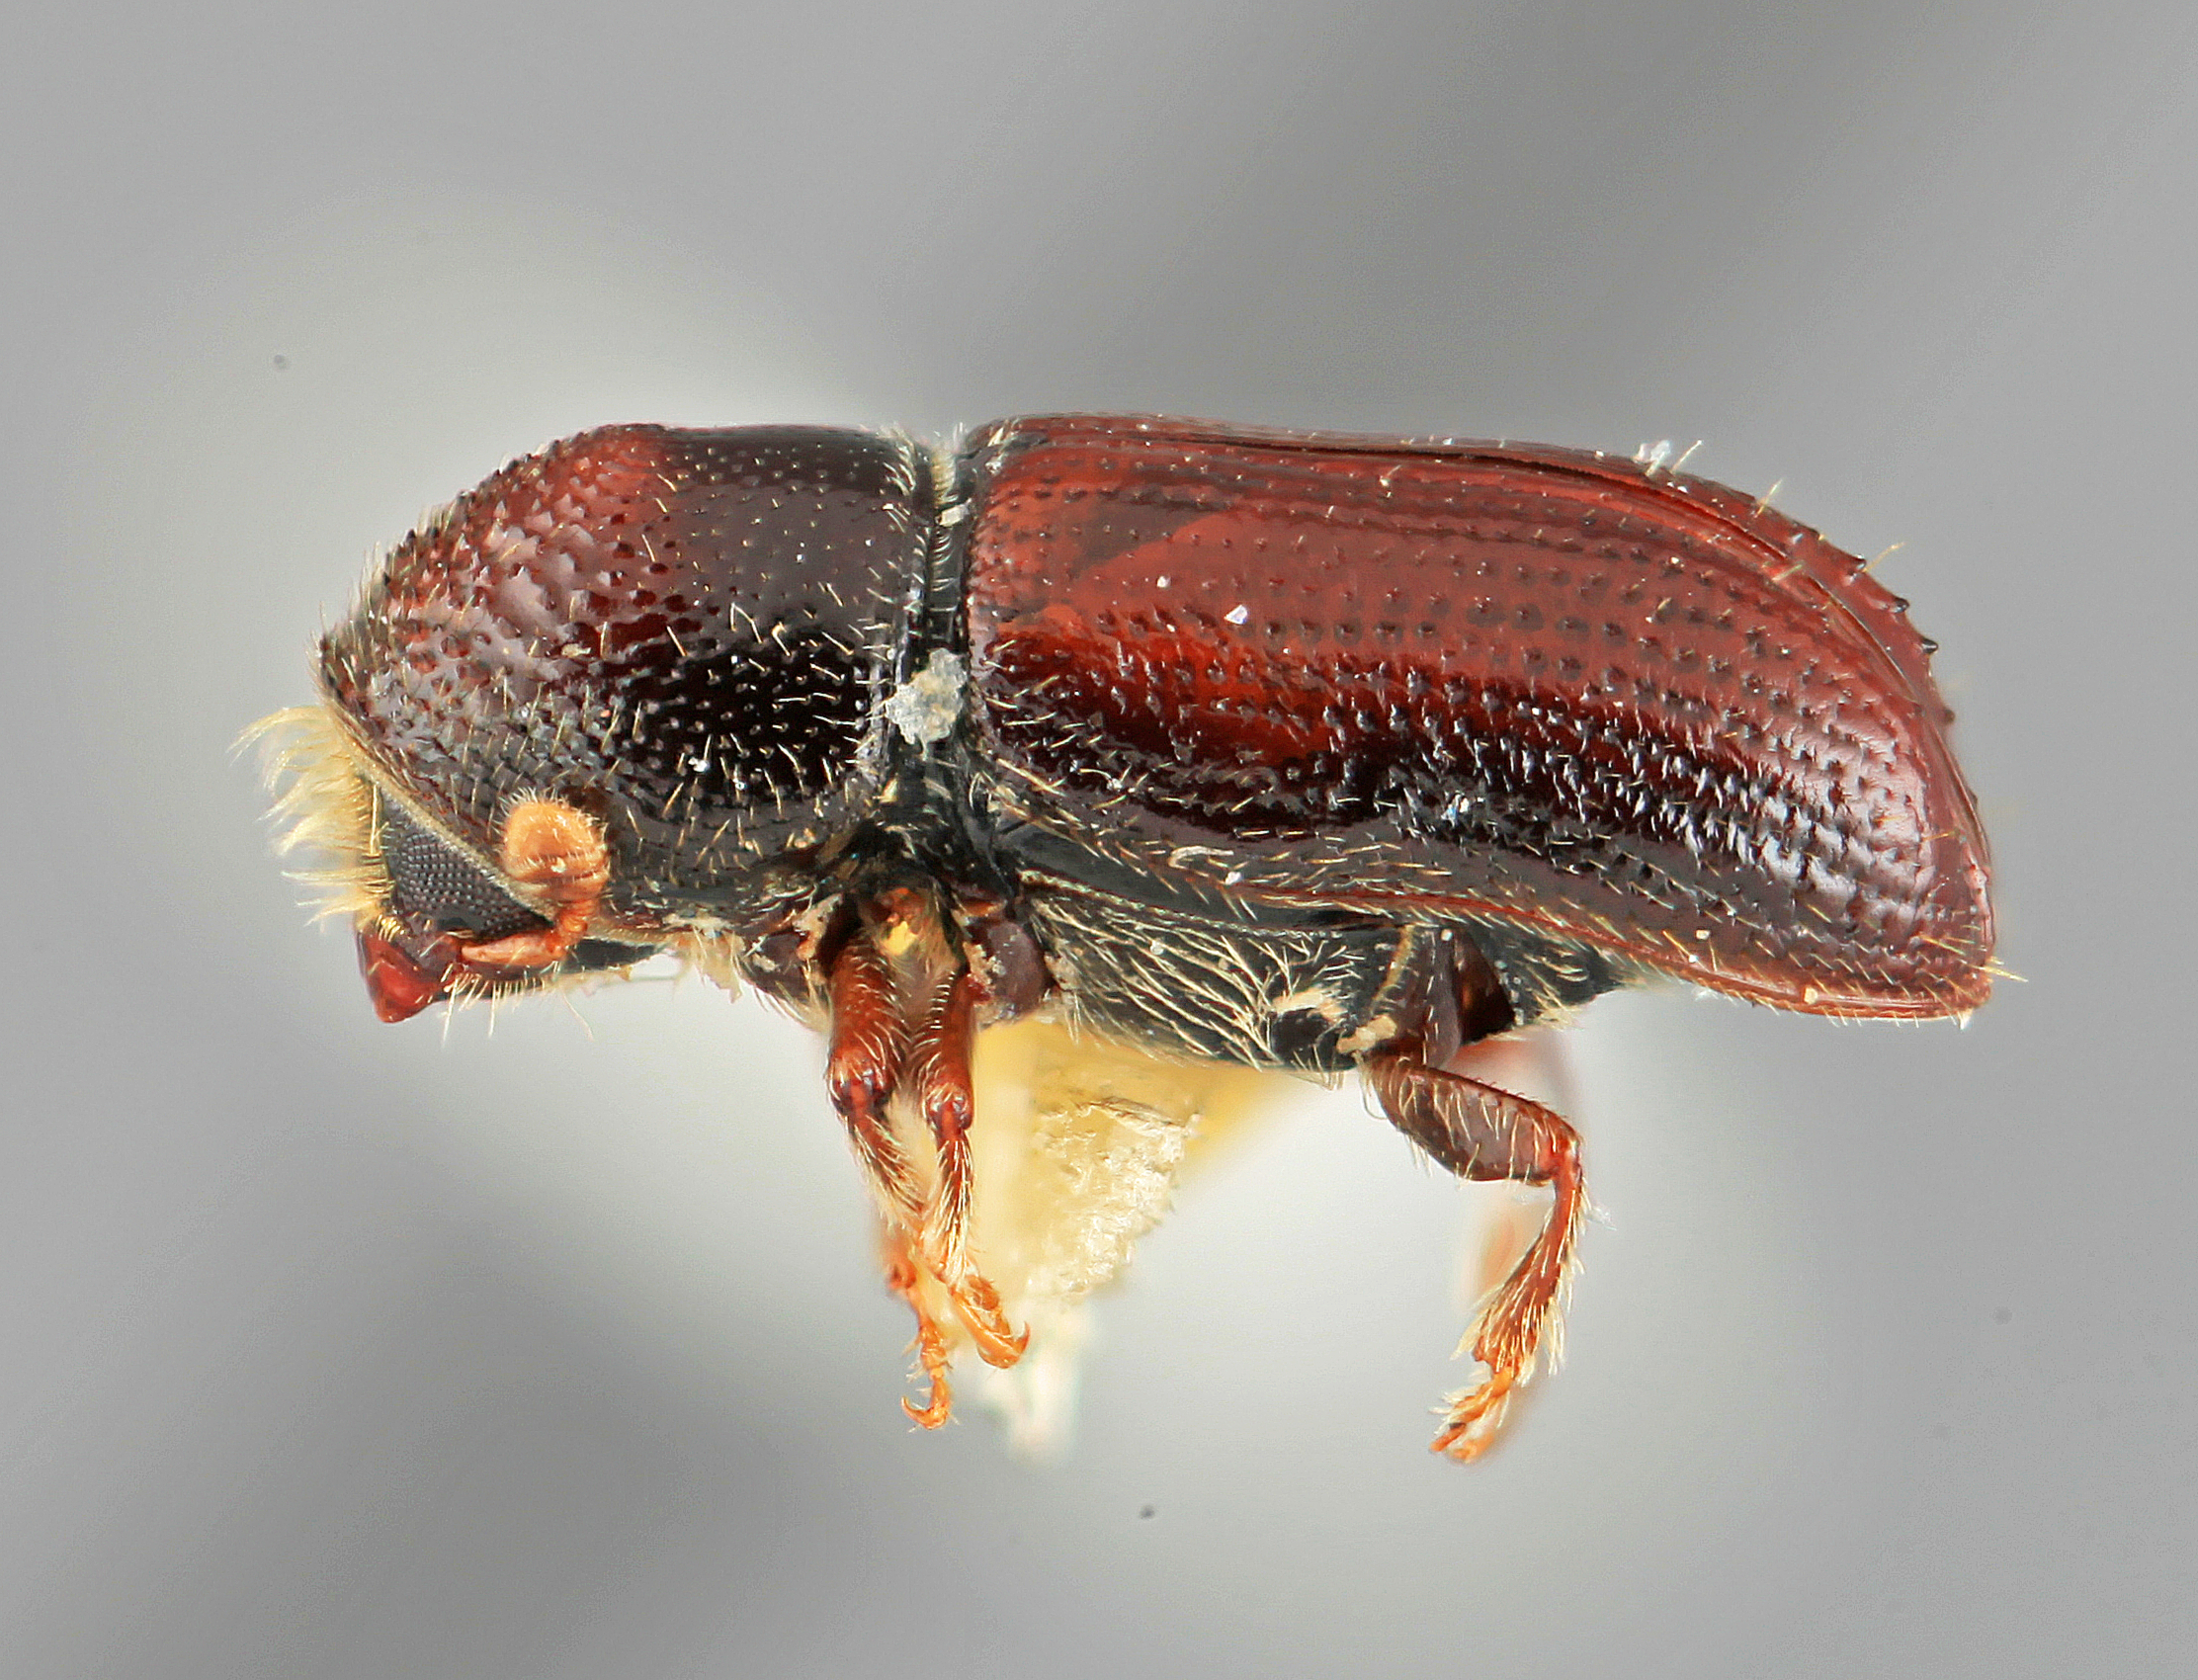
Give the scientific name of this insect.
Pityophthorus abiegnus
